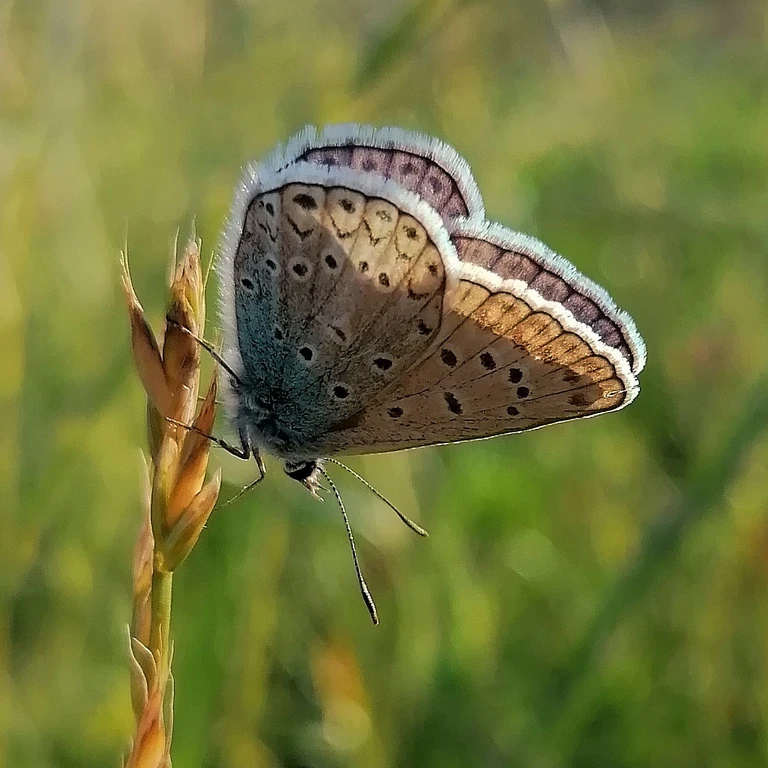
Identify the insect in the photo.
Polyommatus icarus
